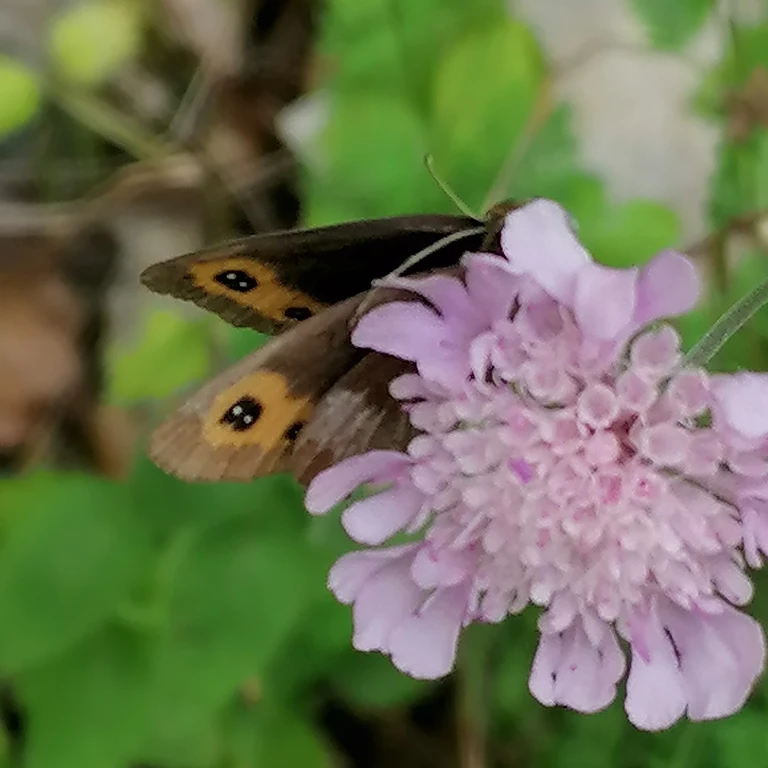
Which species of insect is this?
Erebia aethiops
